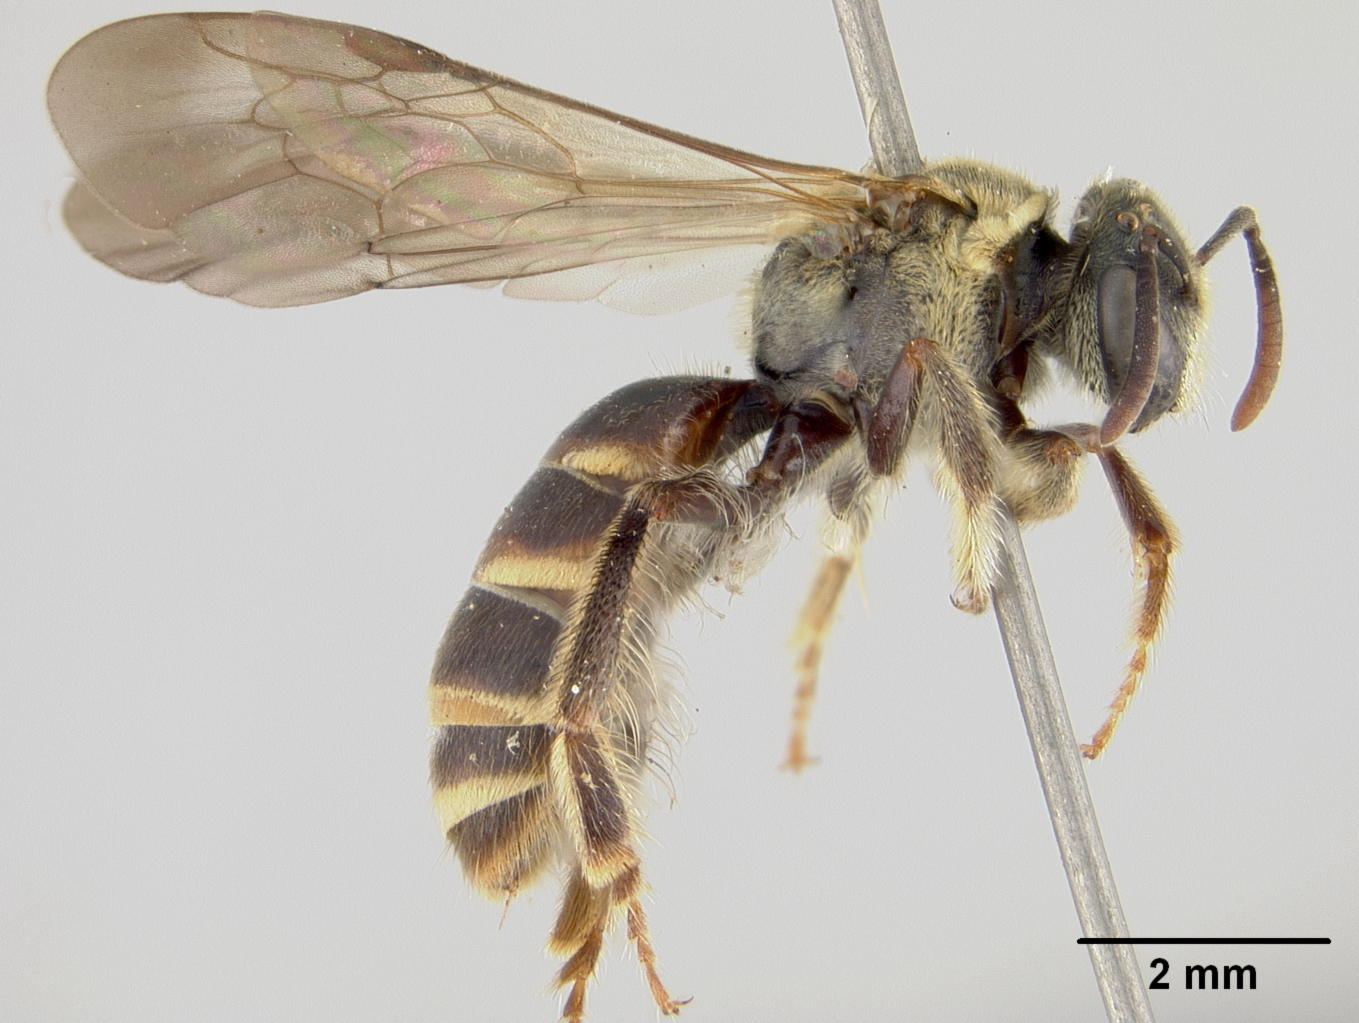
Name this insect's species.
Nomia incensa
